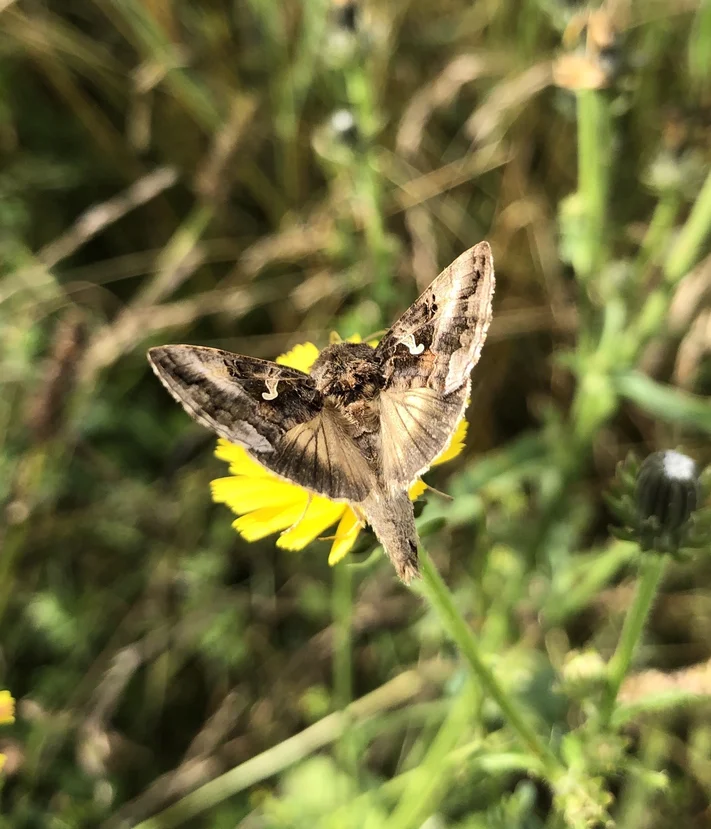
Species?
Autographa gamma
